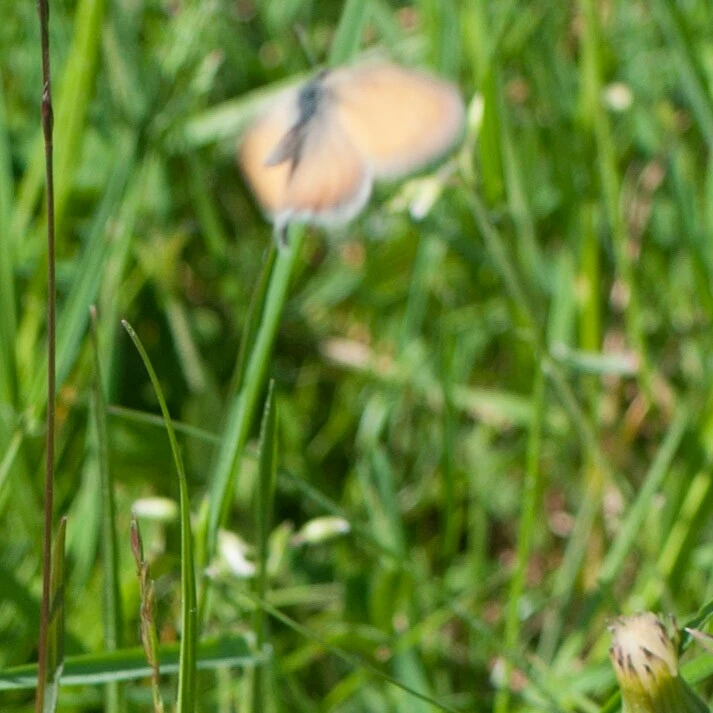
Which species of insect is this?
Coenonympha pamphilus
